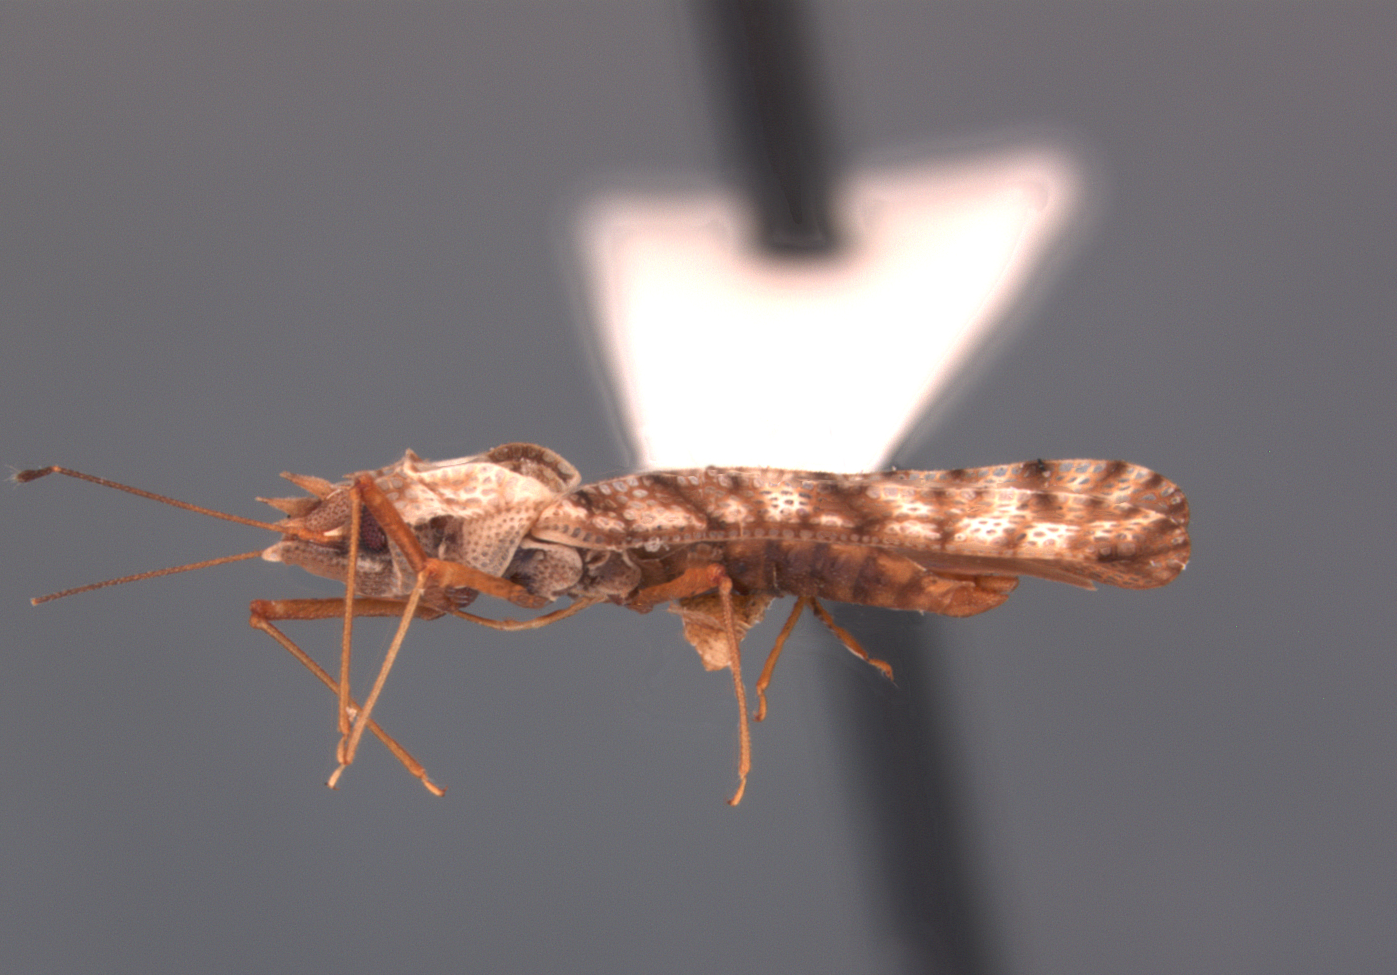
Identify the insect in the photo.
Phatnoma annulata
